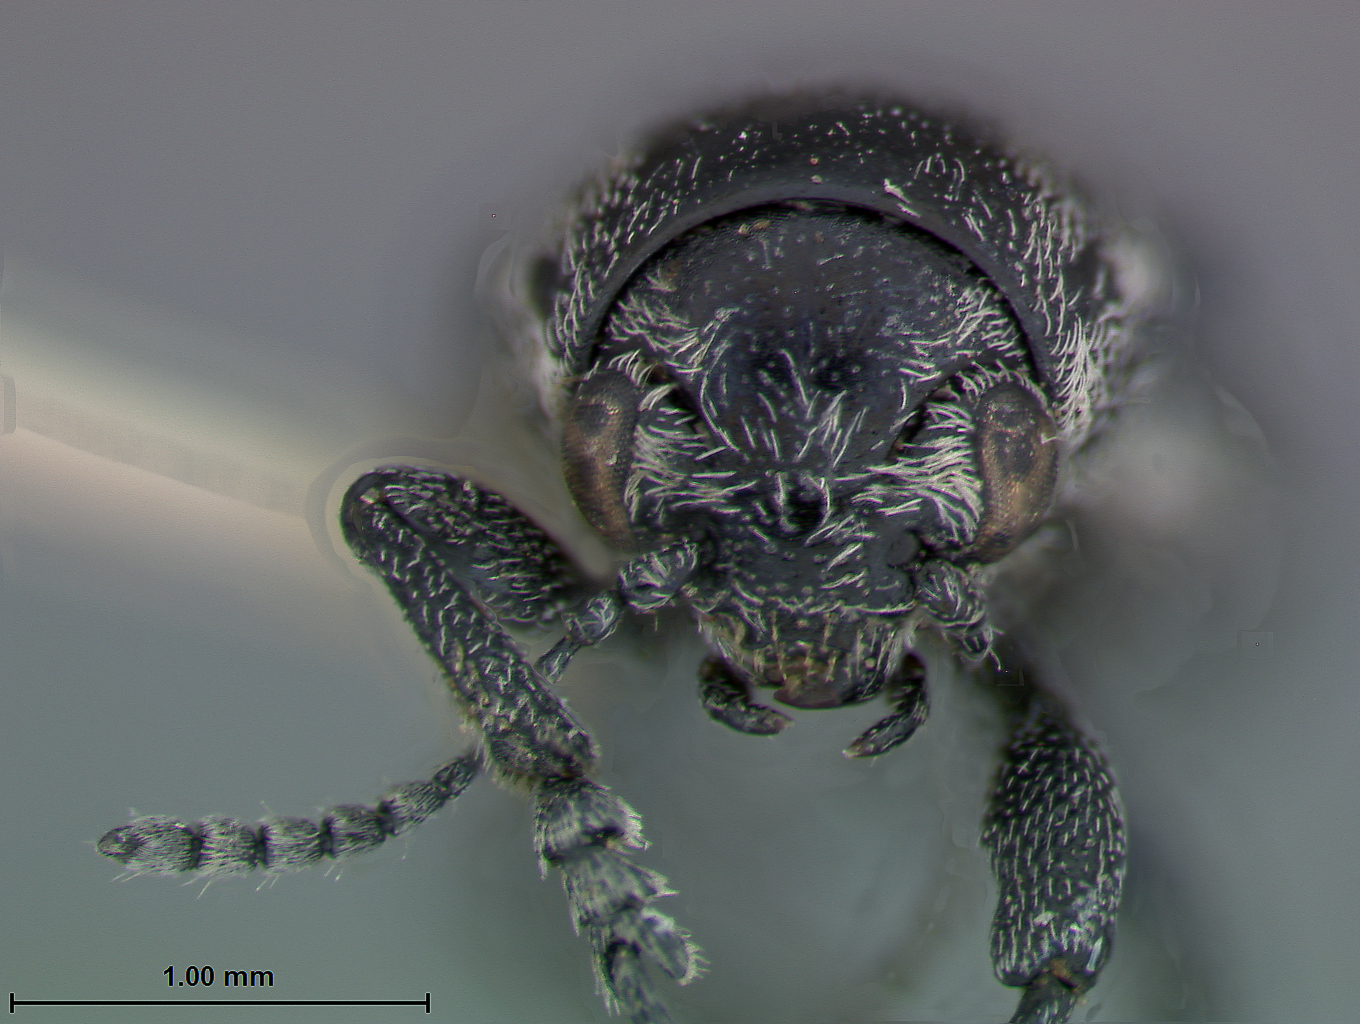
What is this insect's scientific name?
Graphops nigellae
